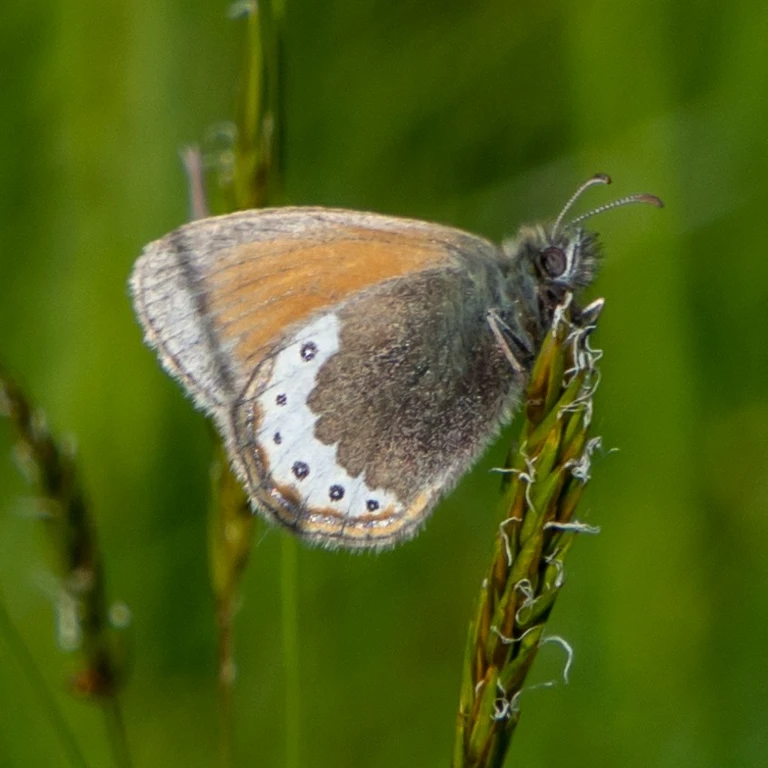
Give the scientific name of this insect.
Coenonympha gardetta
